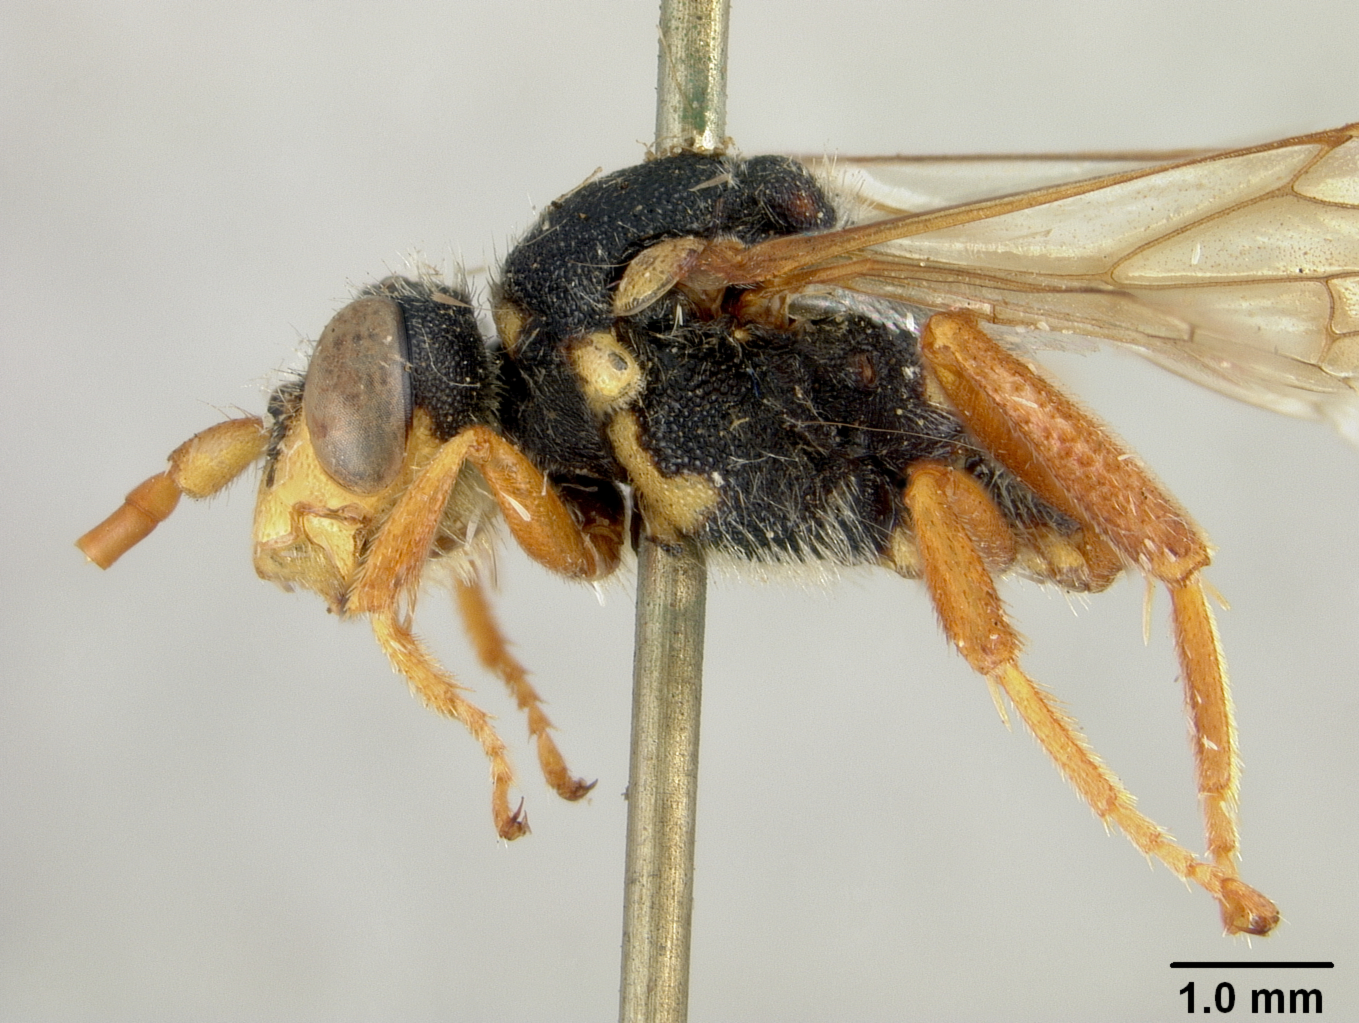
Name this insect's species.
Nomada gillettei
